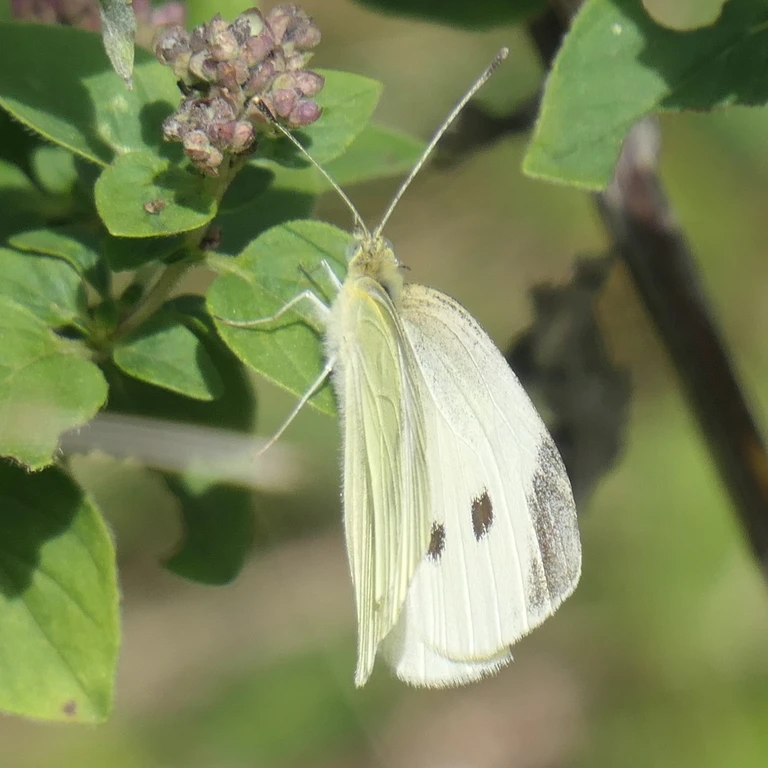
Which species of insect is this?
Pieris rapae
